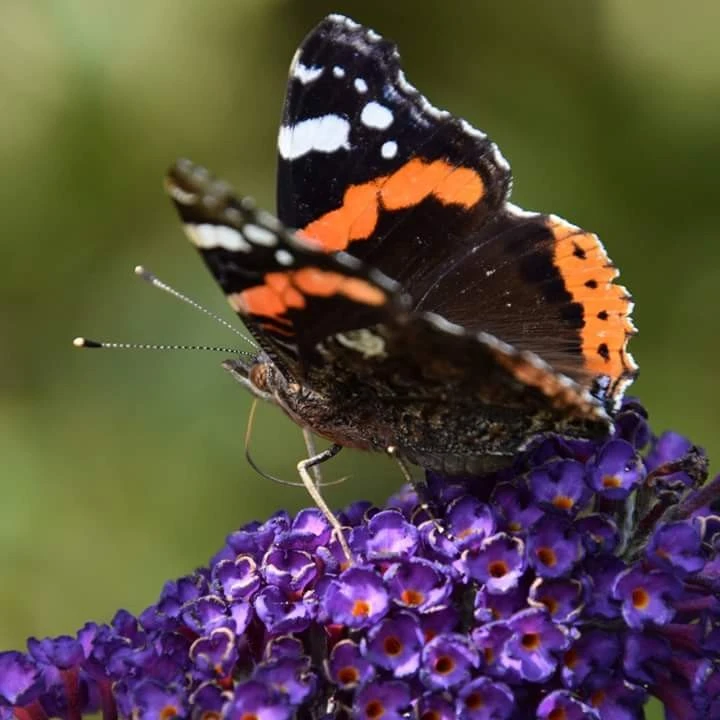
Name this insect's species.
Vanessa atalanta
